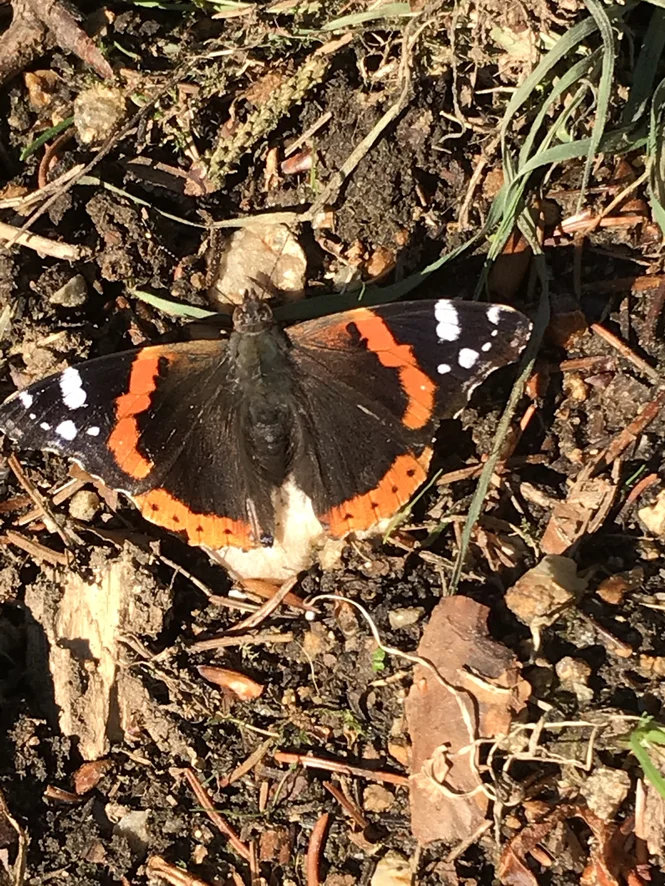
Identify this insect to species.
Vanessa atalanta
